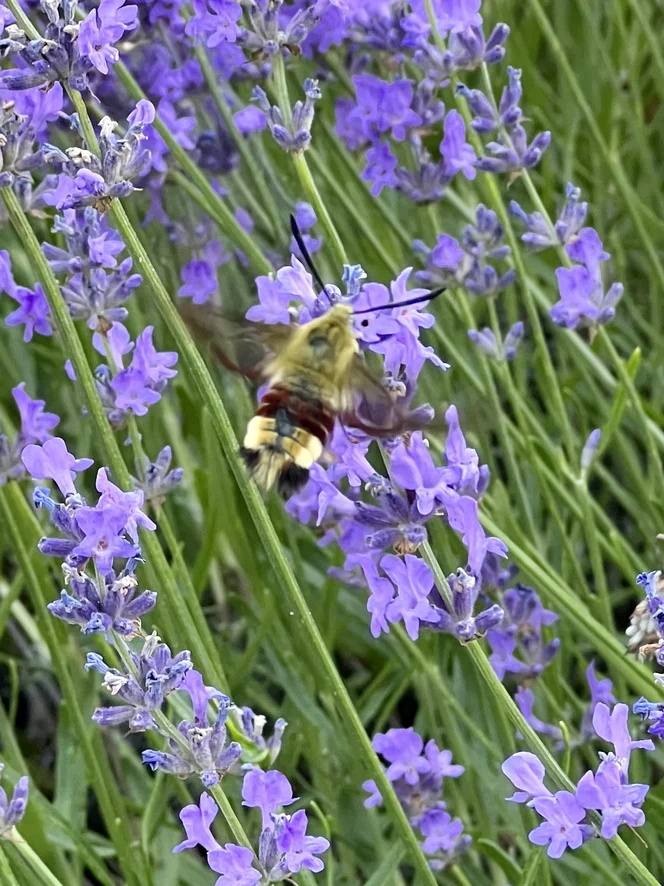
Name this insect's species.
Hemaris fuciformis
